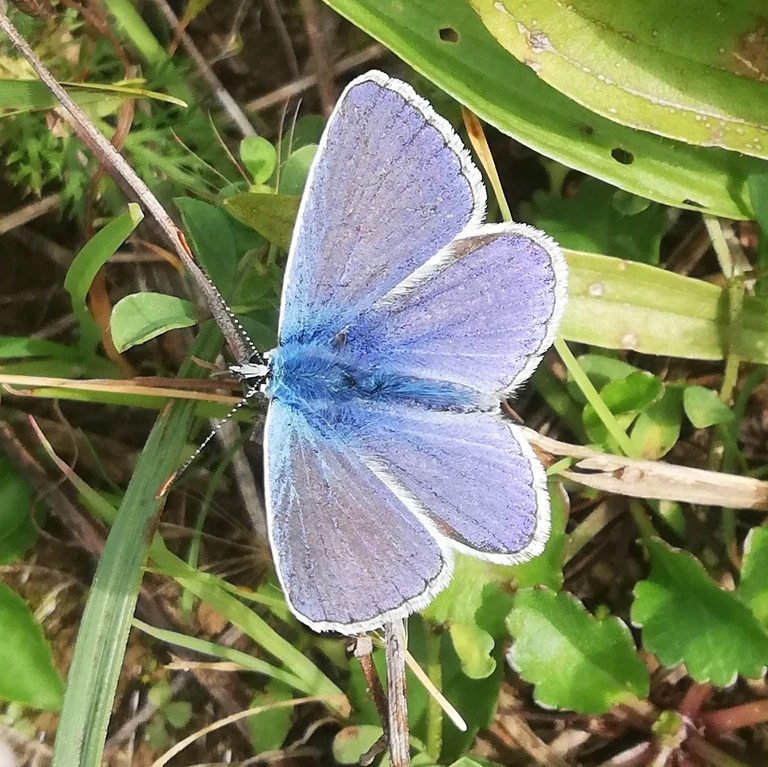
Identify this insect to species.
Polyommatus icarus
